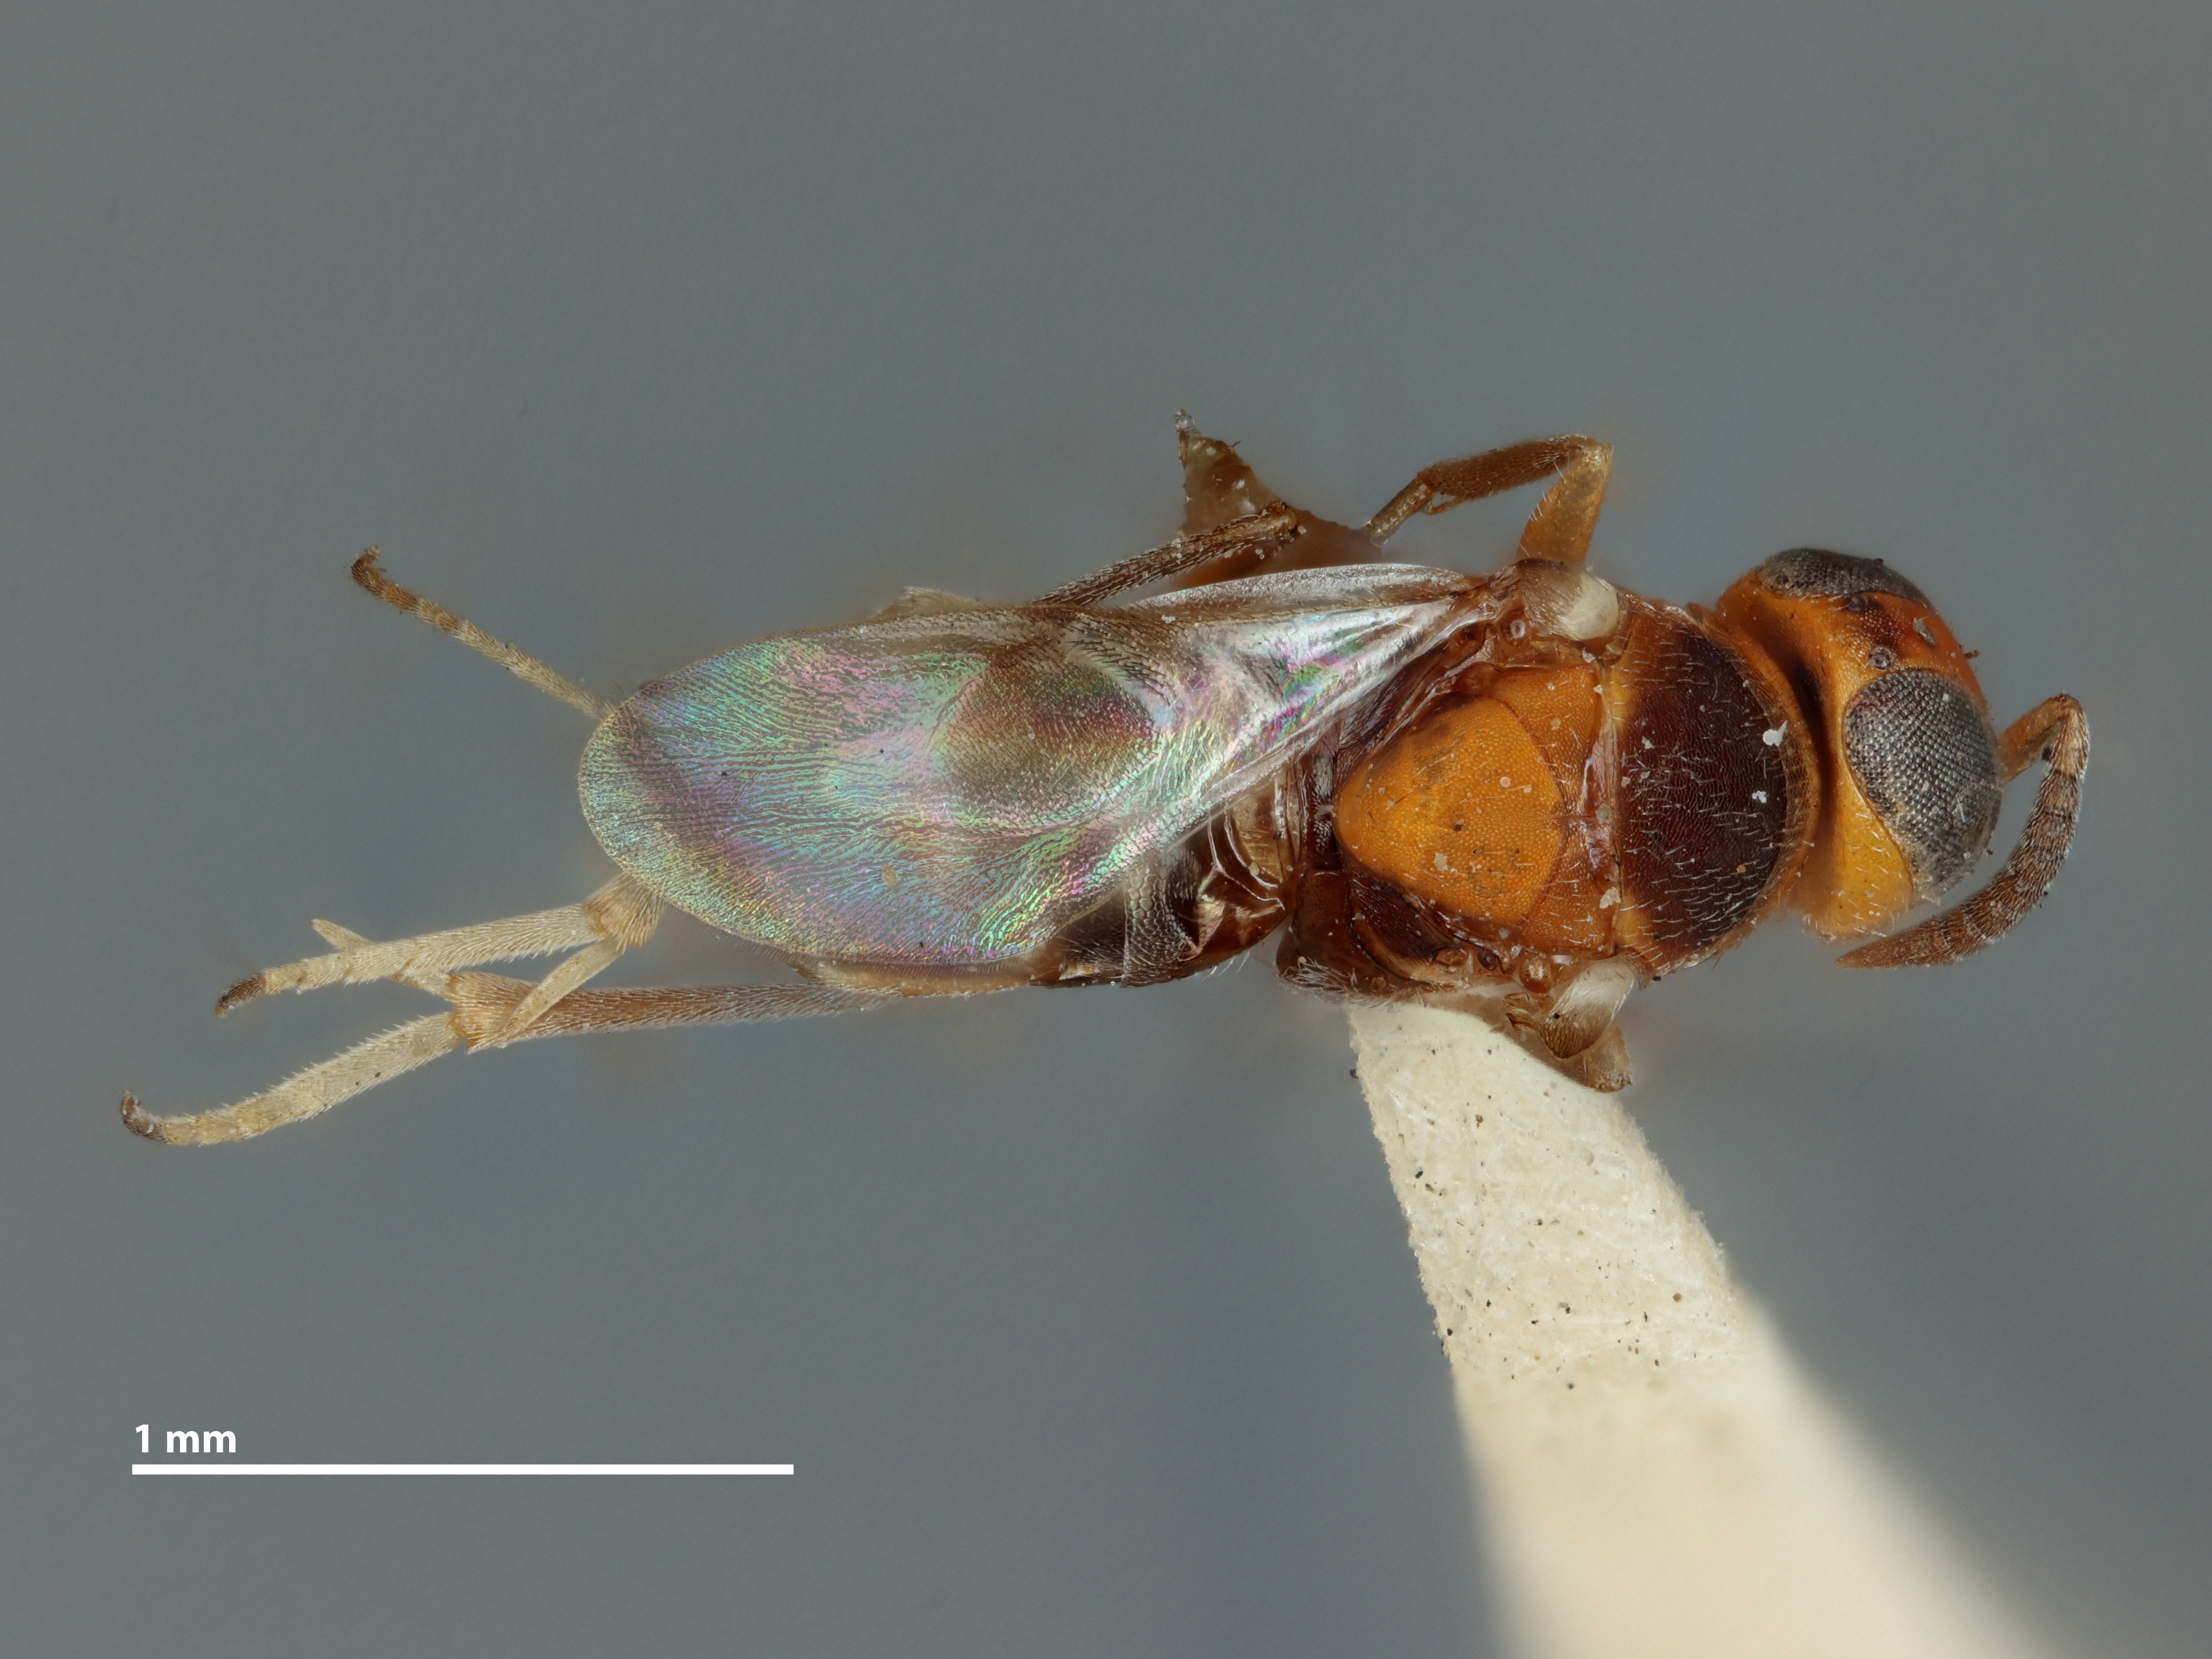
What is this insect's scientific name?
Anisotylus texanus
